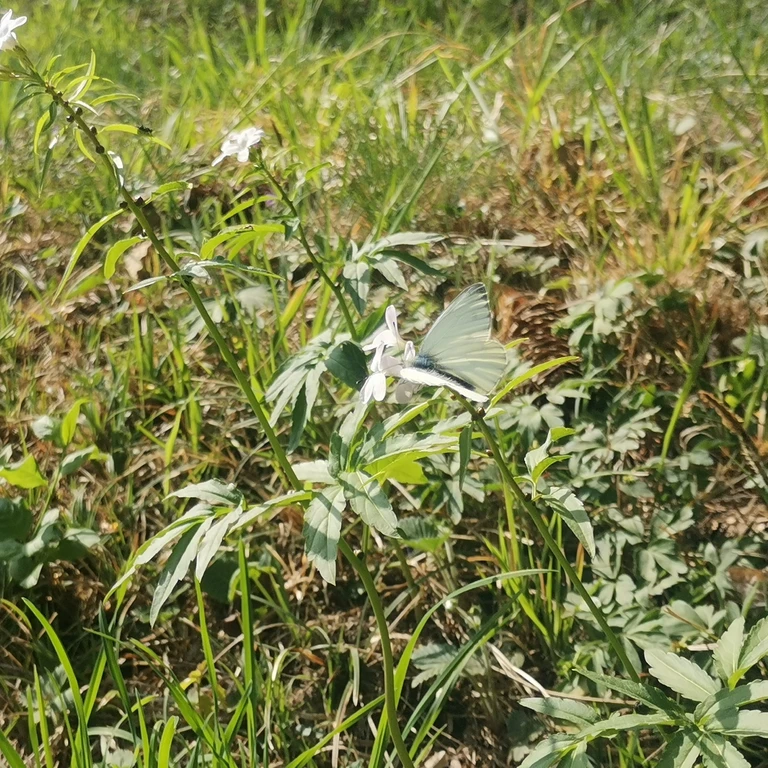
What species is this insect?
Pieris napi
